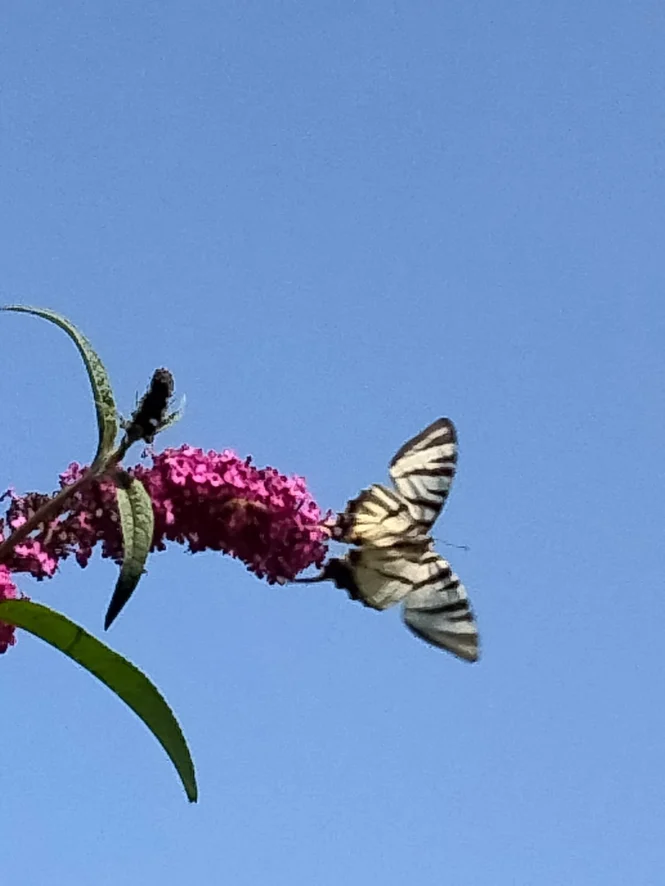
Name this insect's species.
Iphiclides podalirius
